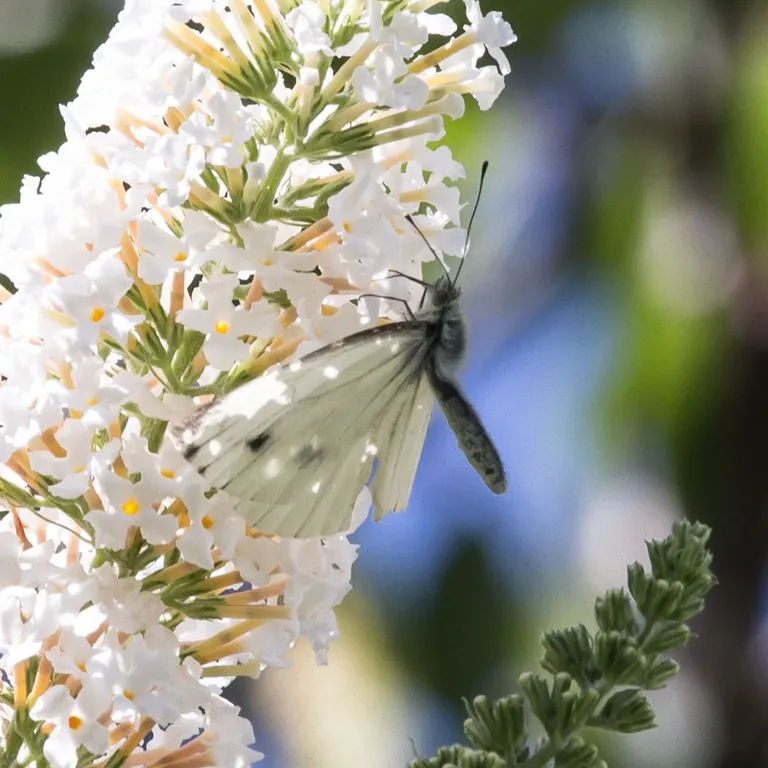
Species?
Pieris napi
